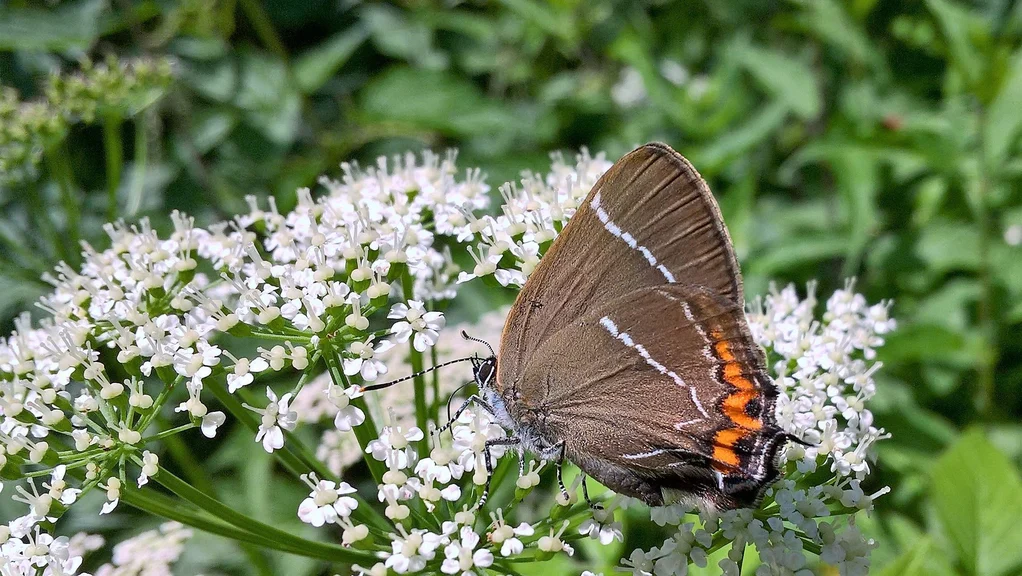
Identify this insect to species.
Satyrium w-album
